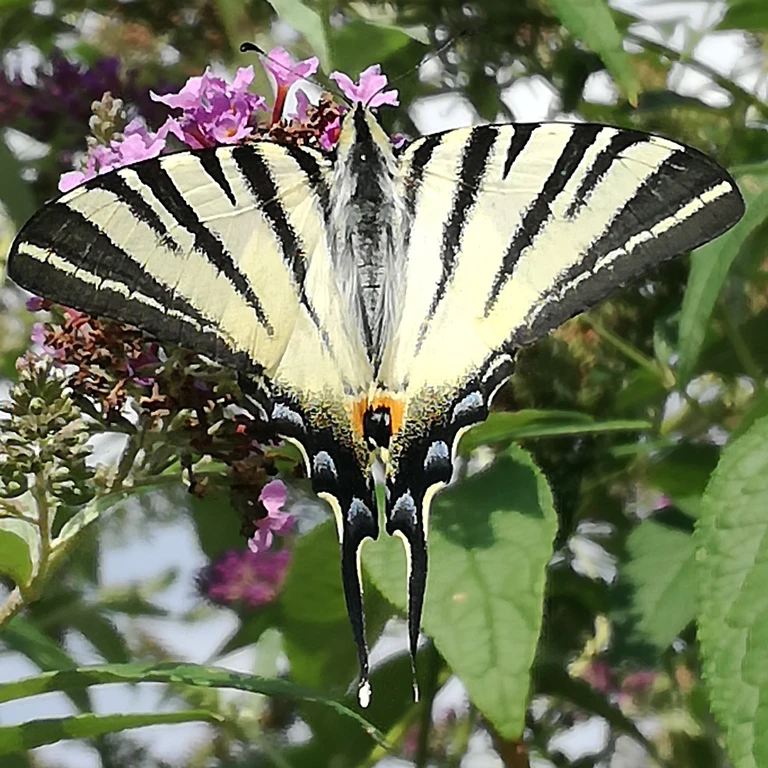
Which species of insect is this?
Iphiclides podalirius
